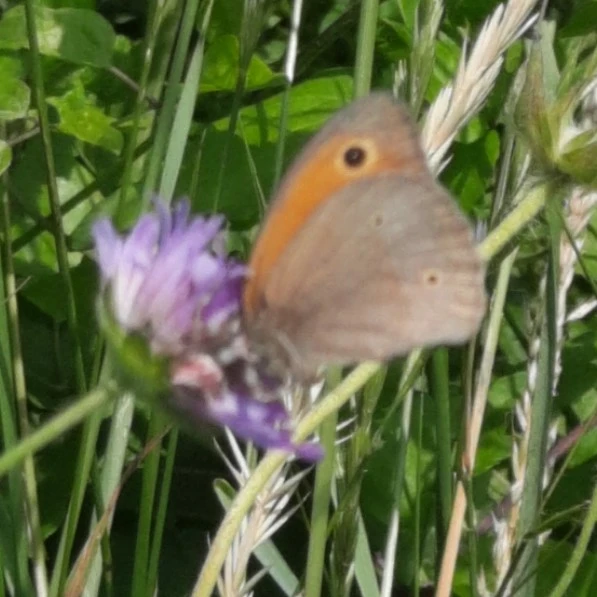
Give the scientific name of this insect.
Maniola jurtina
